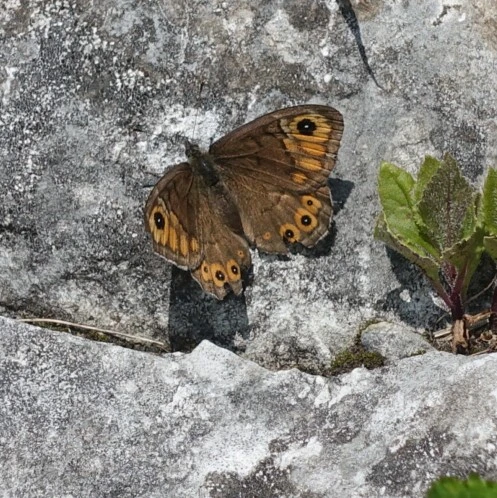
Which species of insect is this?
Lasiommata petropolitana (also Pararge petropolitana)
